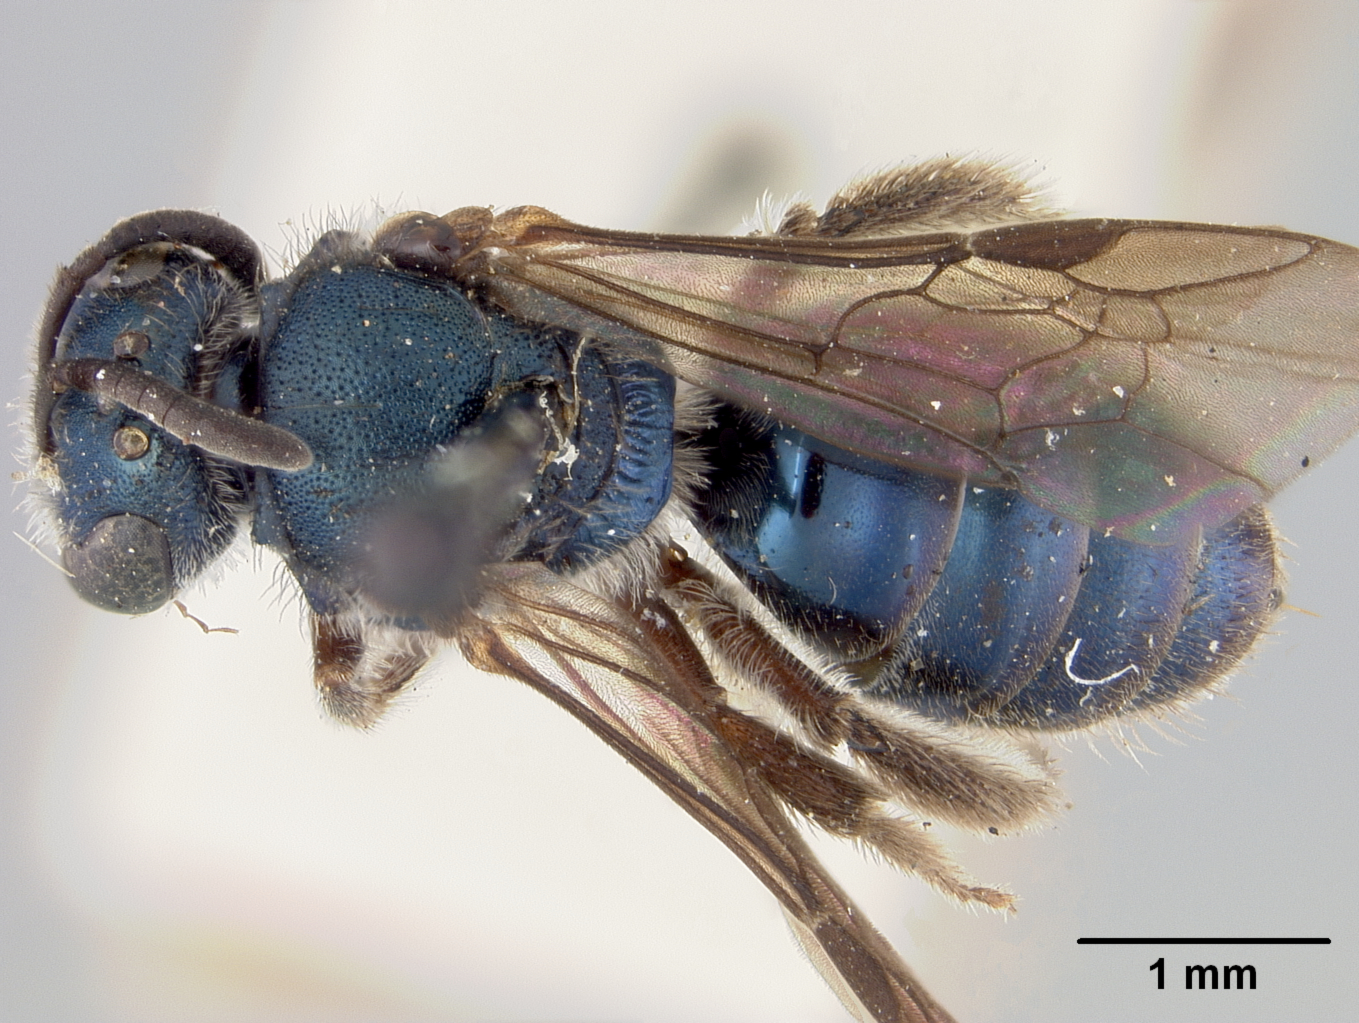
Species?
Halictus cyaneus
